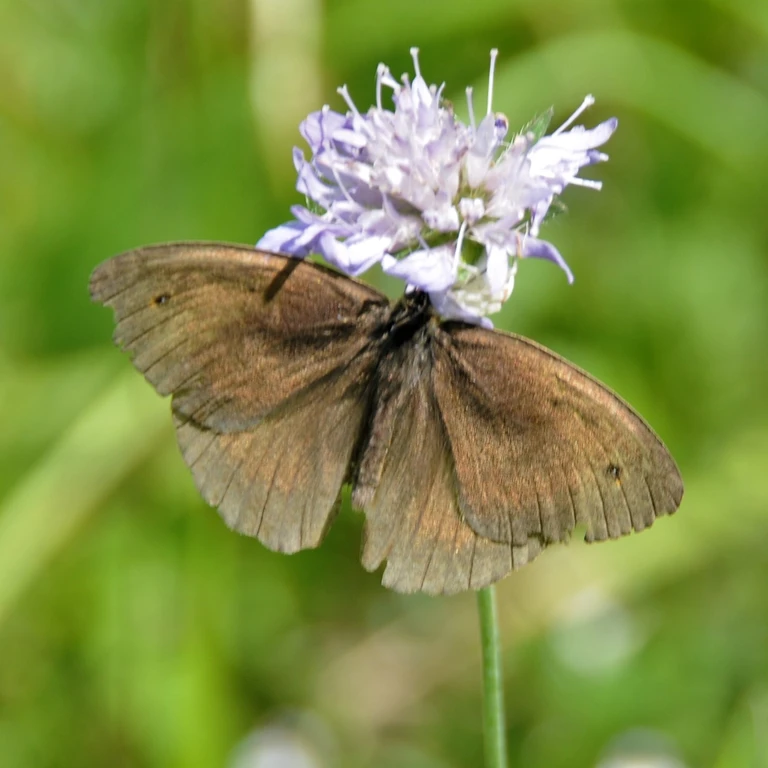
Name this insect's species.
Maniola jurtina
